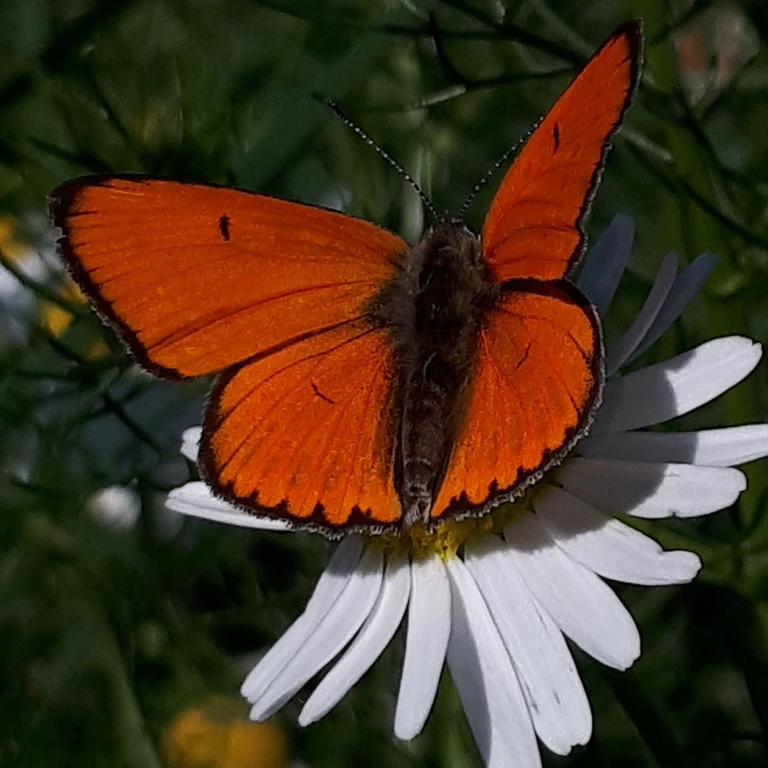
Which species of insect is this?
Lycaena dispar
